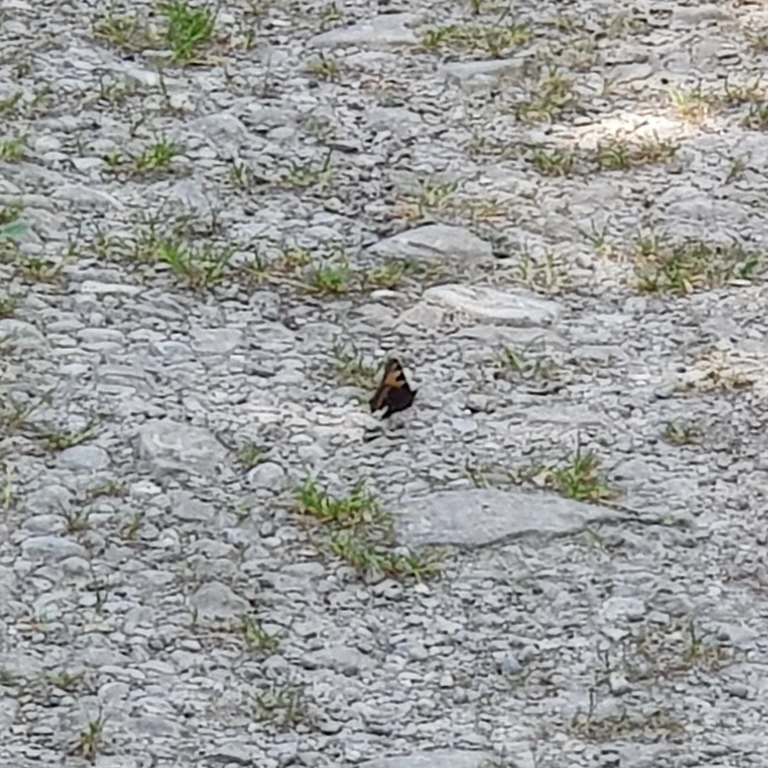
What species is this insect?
Aglais urticae
